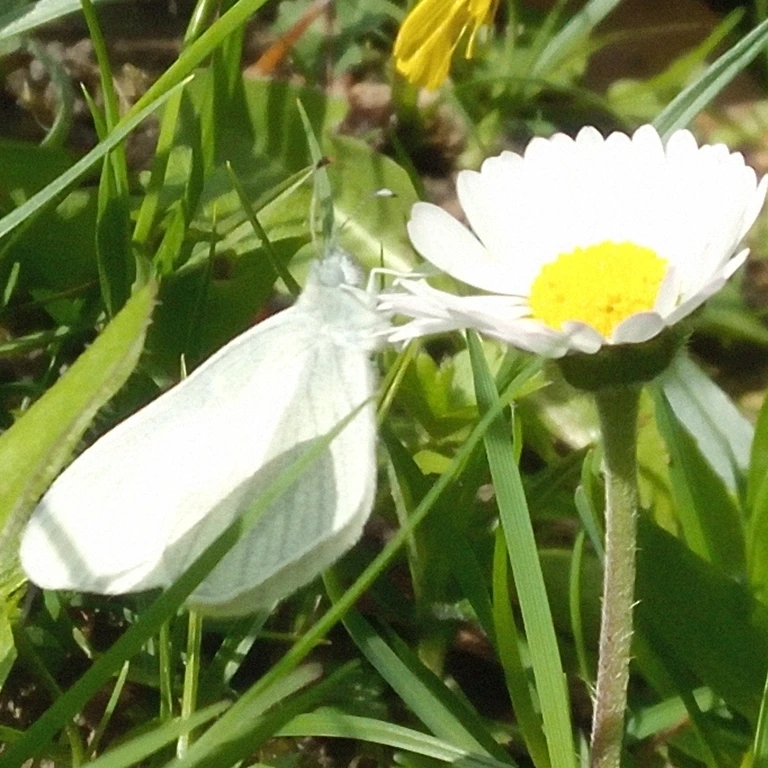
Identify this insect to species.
Leptidea sinapis/juvernica
